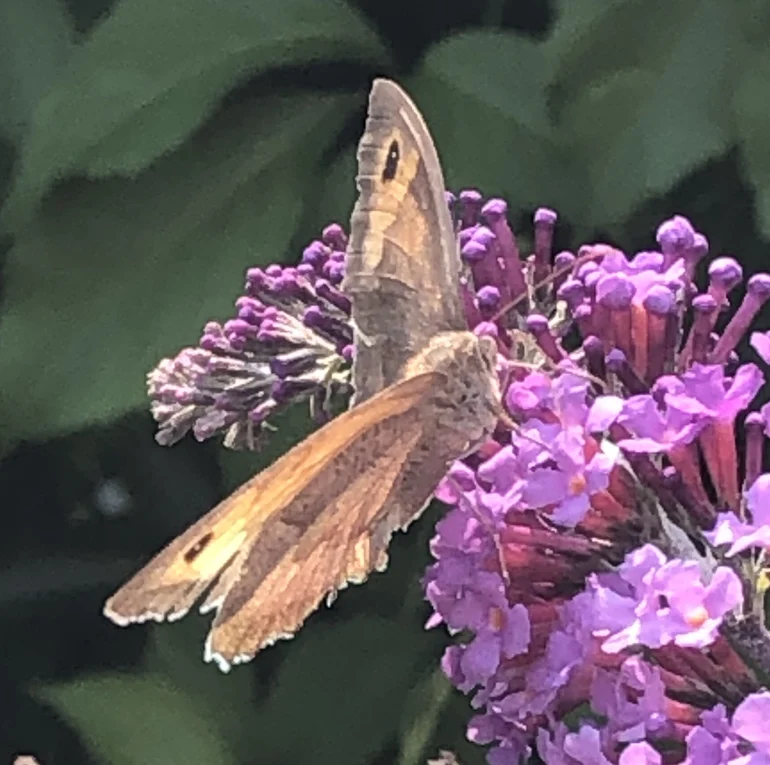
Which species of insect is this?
Maniola jurtina
